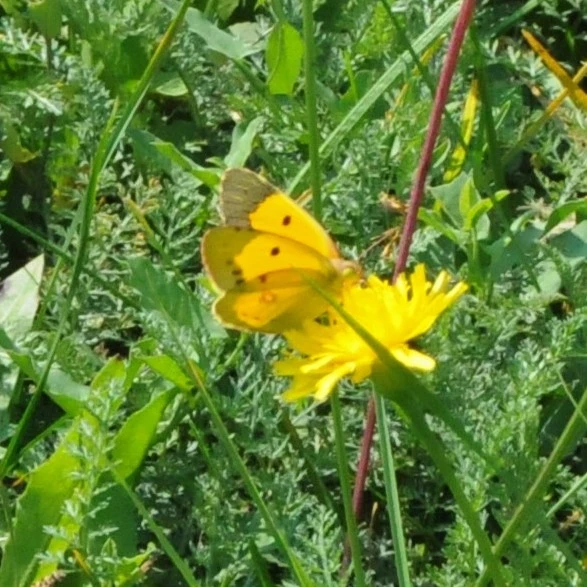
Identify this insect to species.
Colias croceus
